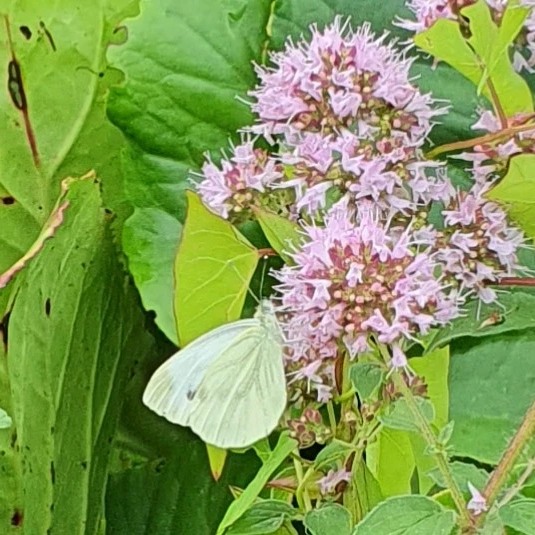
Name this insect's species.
Pieris napi
